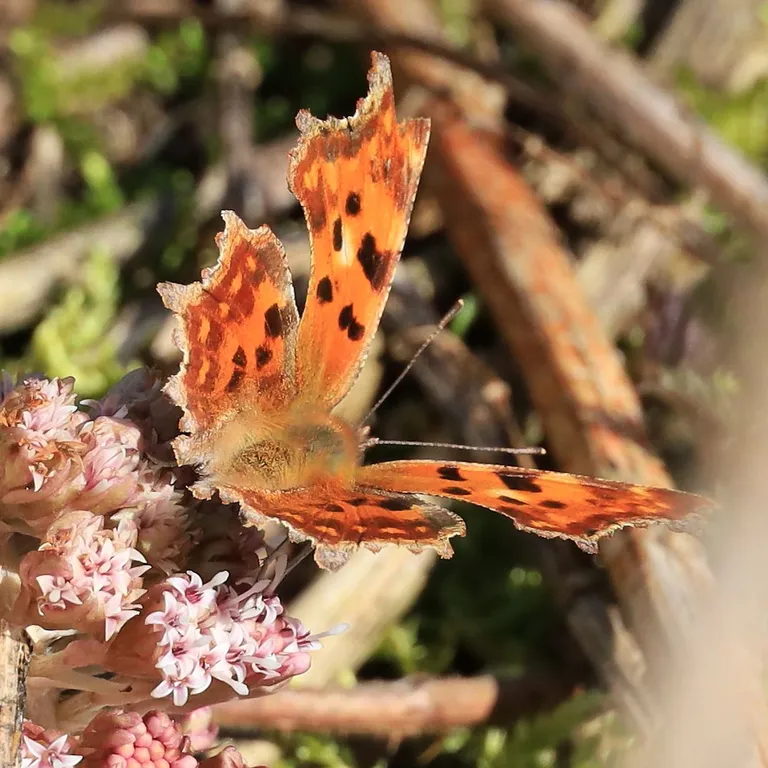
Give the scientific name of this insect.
Polygonia c-album
